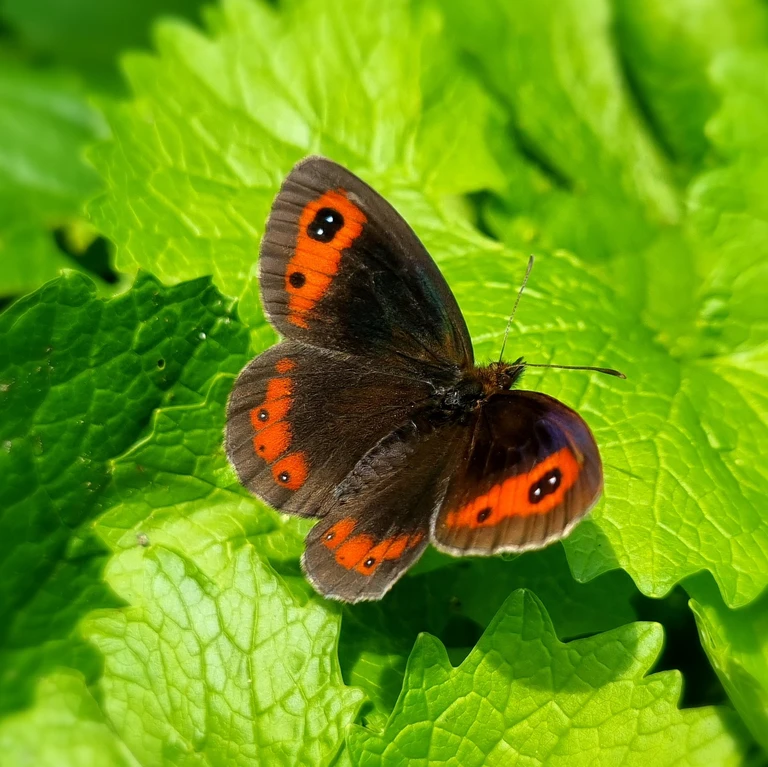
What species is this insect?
Erebia aethiops
